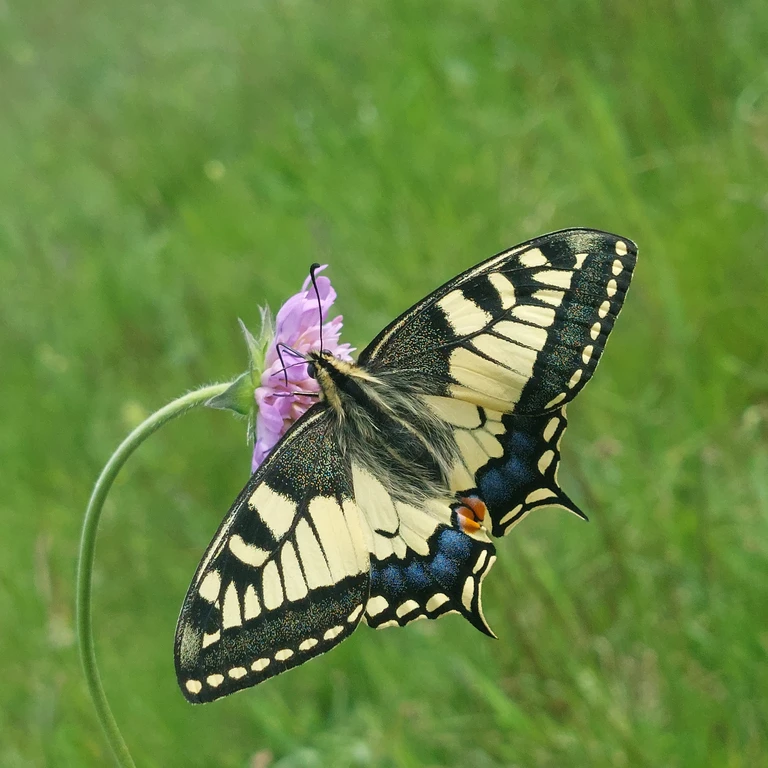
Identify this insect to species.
Papilio machaon
